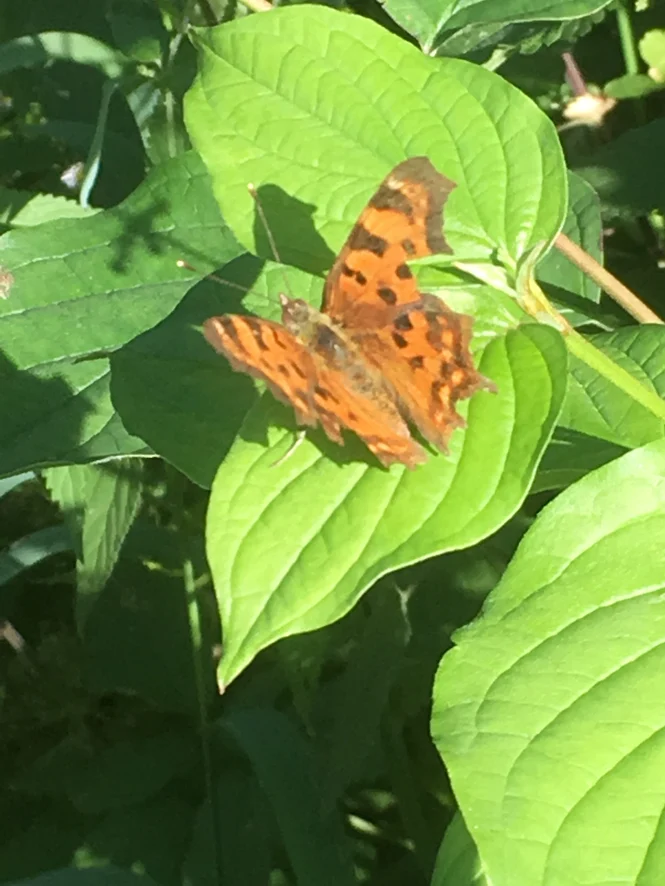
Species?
Polygonia c-album
